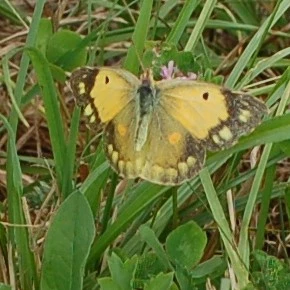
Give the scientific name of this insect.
Colias croceus
